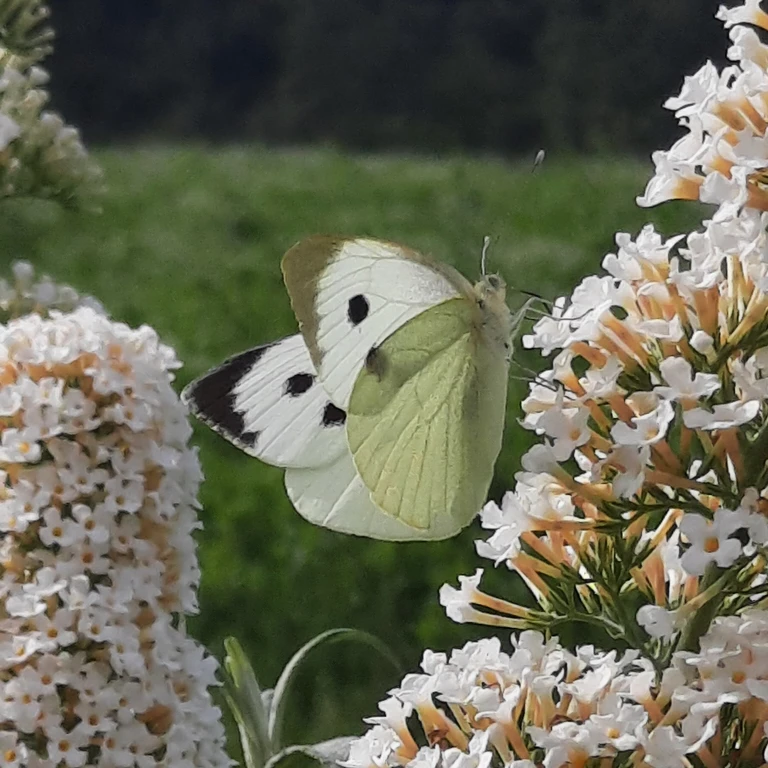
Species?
Pieris brassicae
